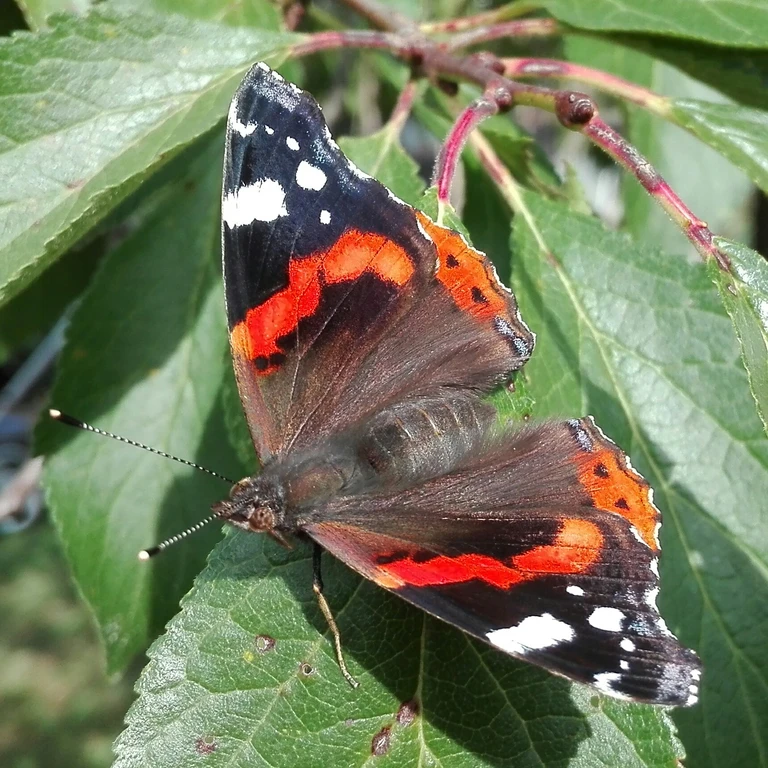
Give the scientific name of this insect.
Vanessa atalanta
